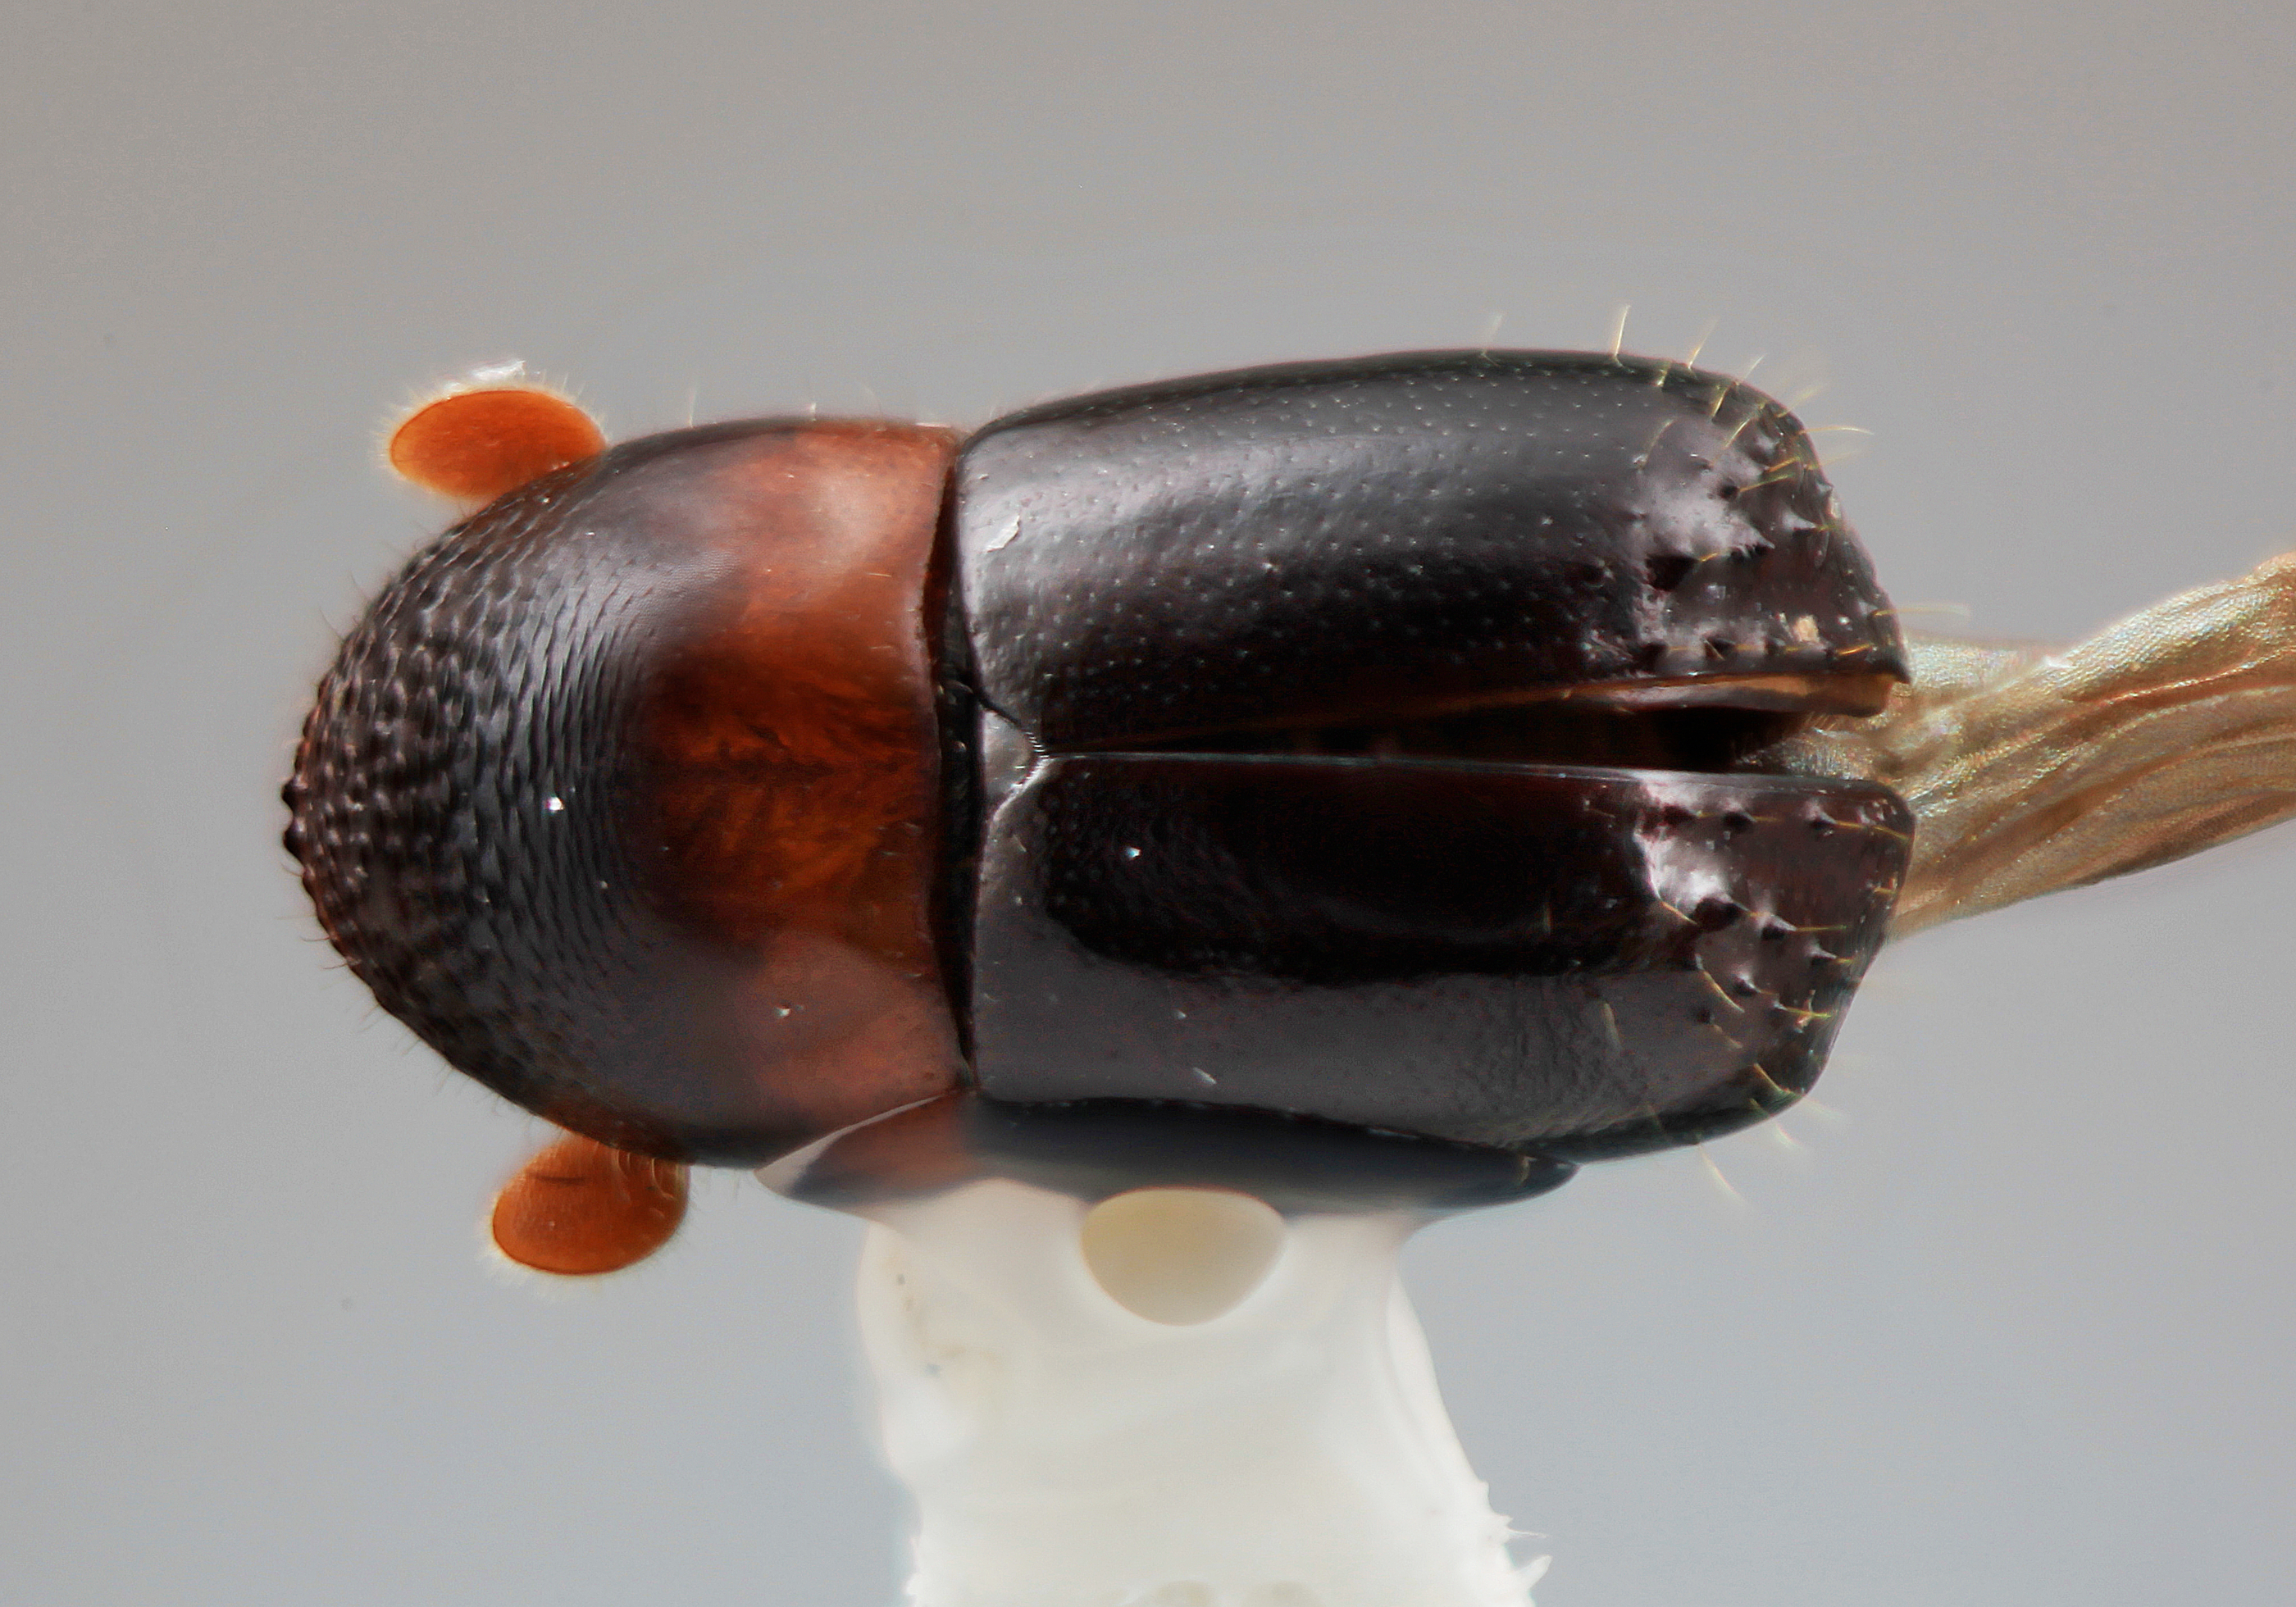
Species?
Corthylus spinipennis
